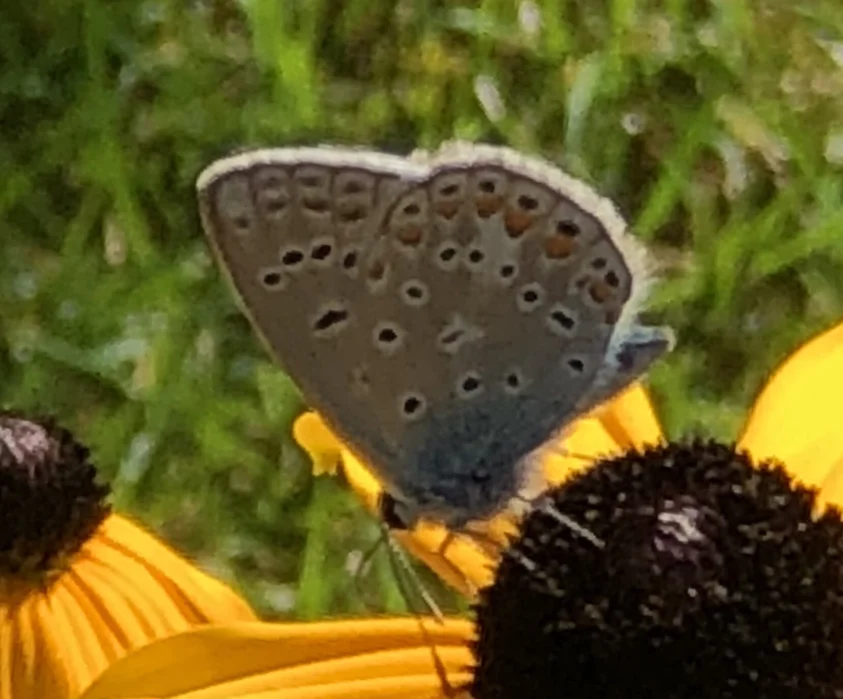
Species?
Polyommatus icarus
